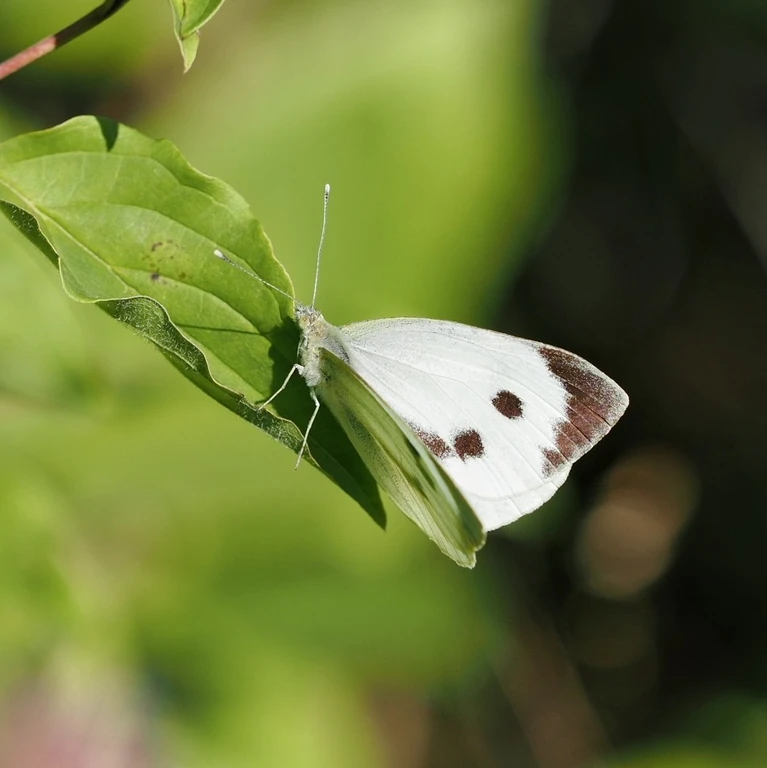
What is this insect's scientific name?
Pieris brassicae
